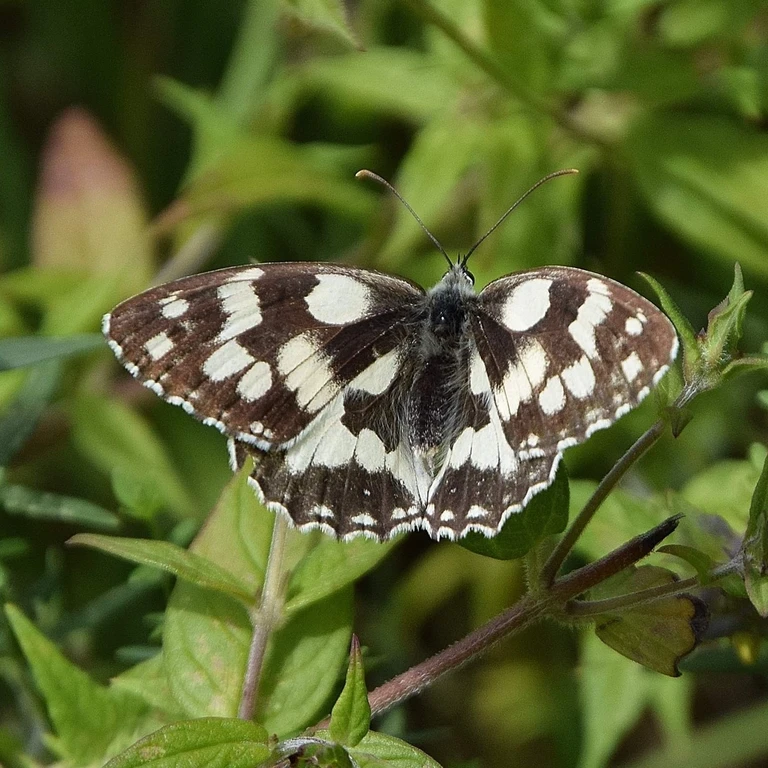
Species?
Melanargia galathea
